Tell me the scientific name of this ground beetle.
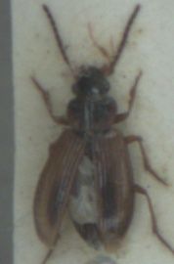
Dicheirotrichus placidus
